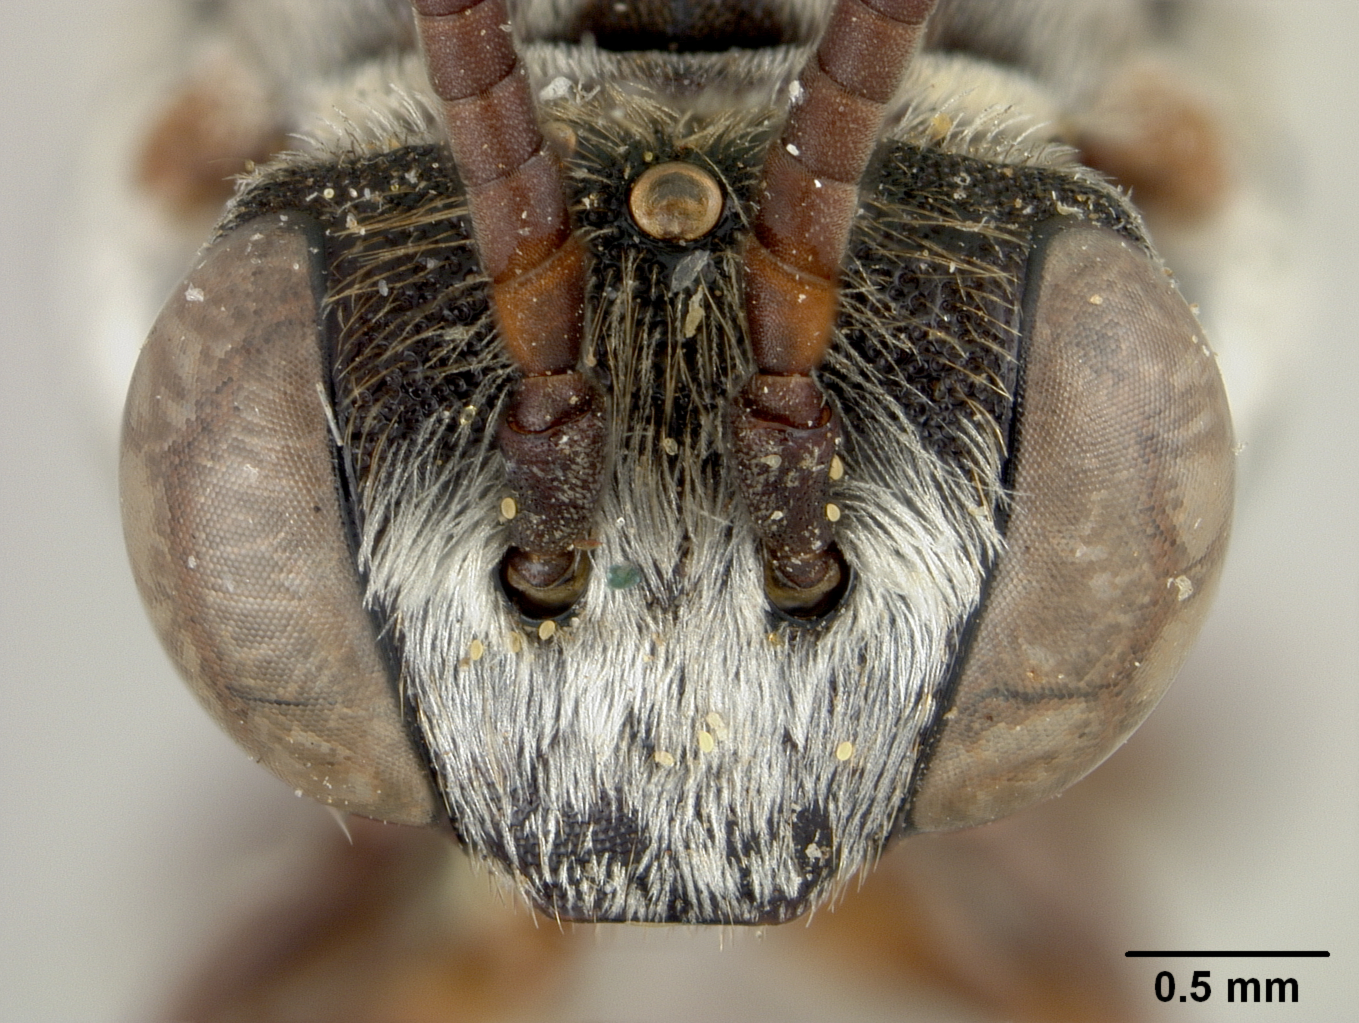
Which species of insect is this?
Triepeolus gabrielis
